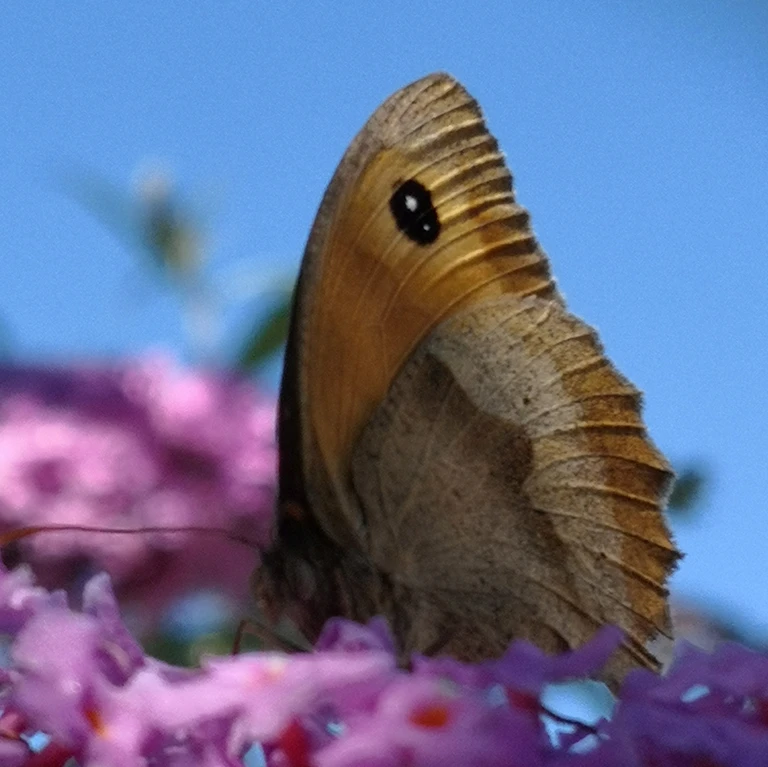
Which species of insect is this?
Maniola jurtina
